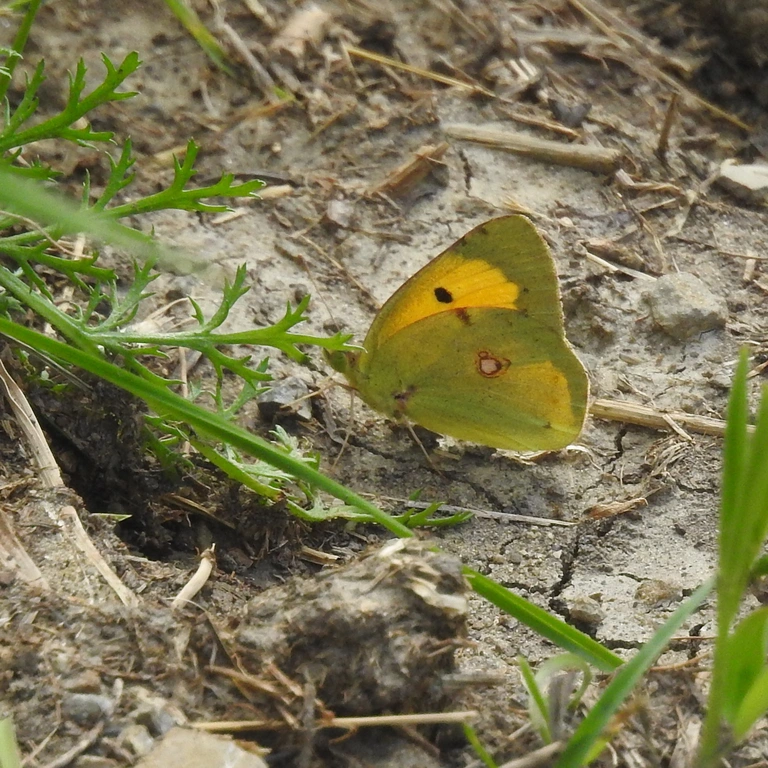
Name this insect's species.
Colias croceus
